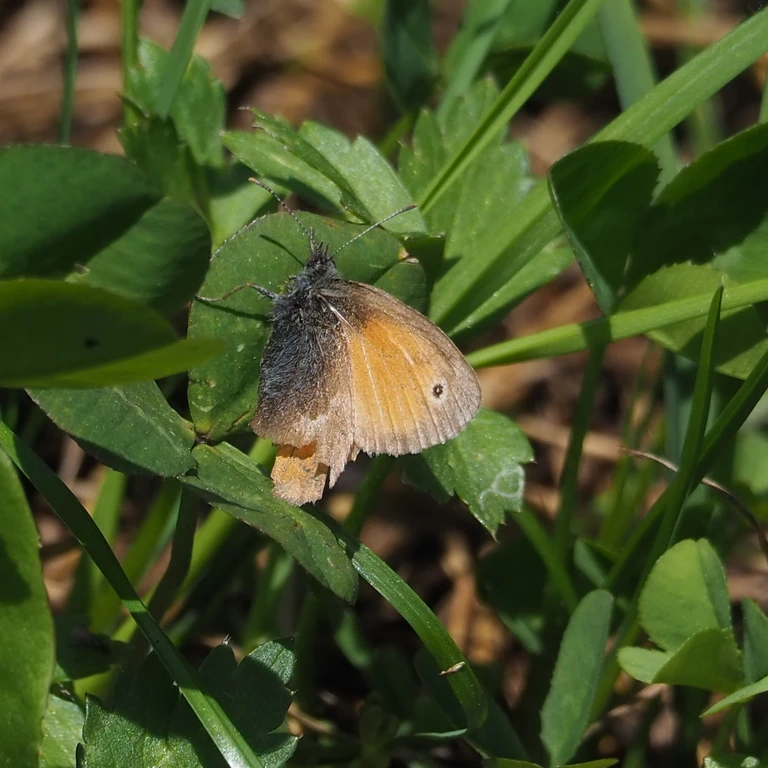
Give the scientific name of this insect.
Coenonympha pamphilus
